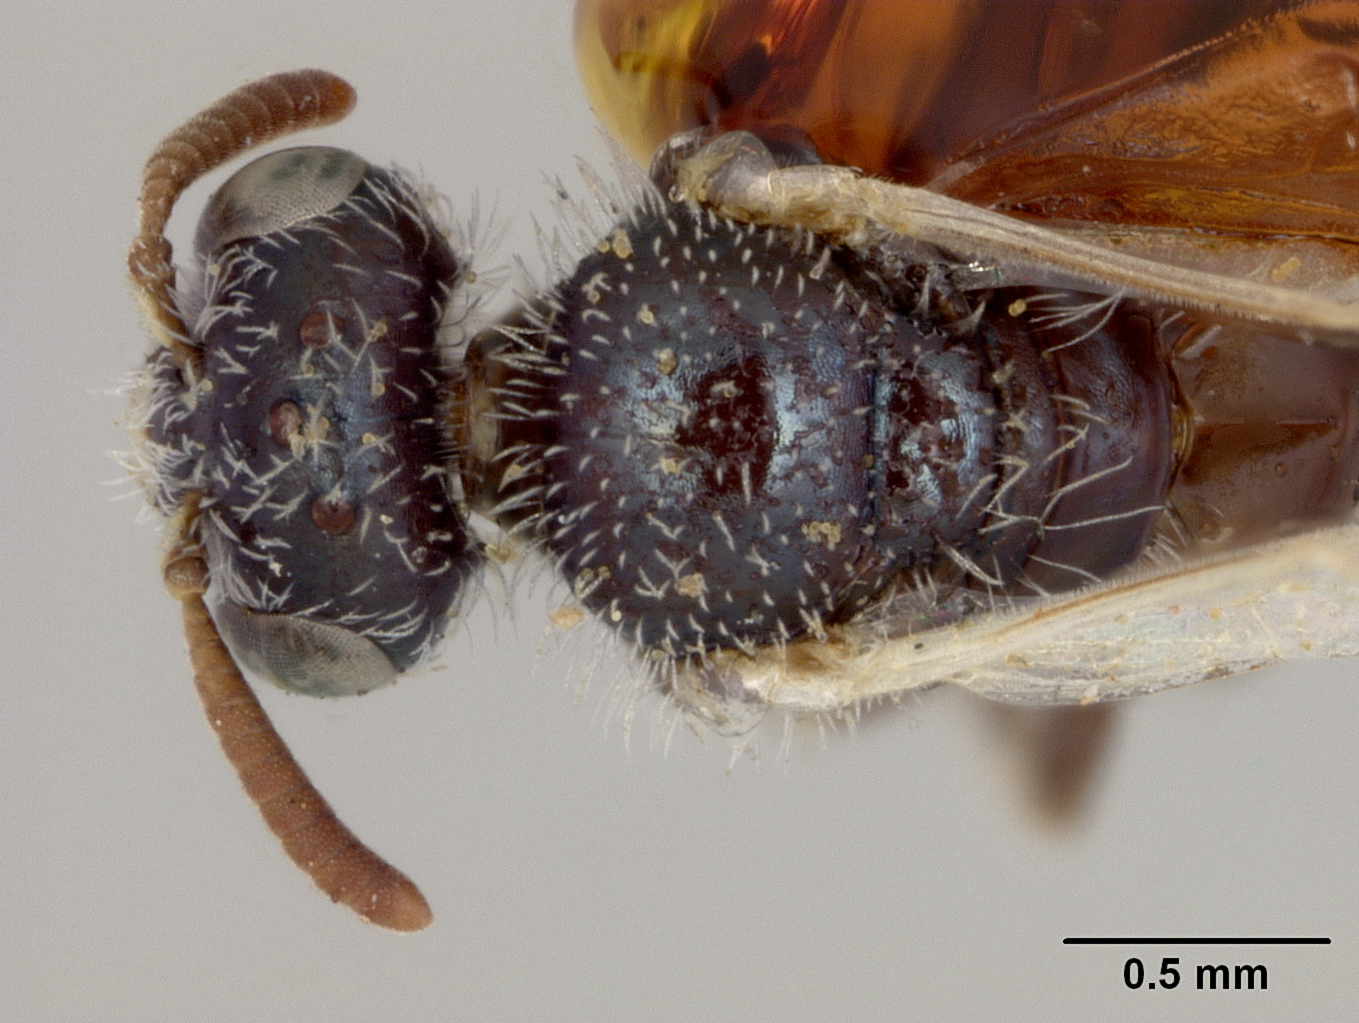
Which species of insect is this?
Perdita isopappi
